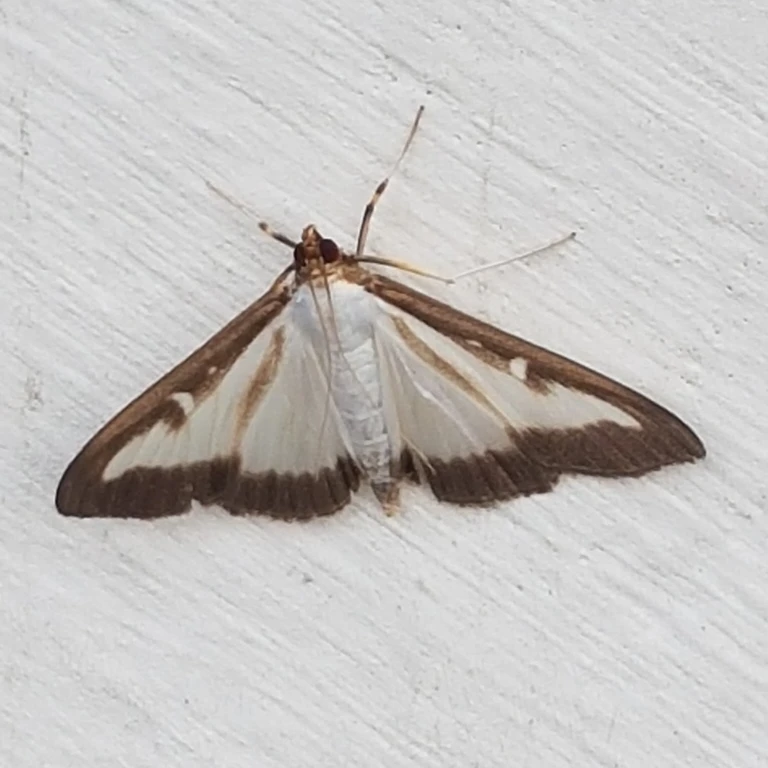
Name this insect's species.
Cydalima perspectalis
